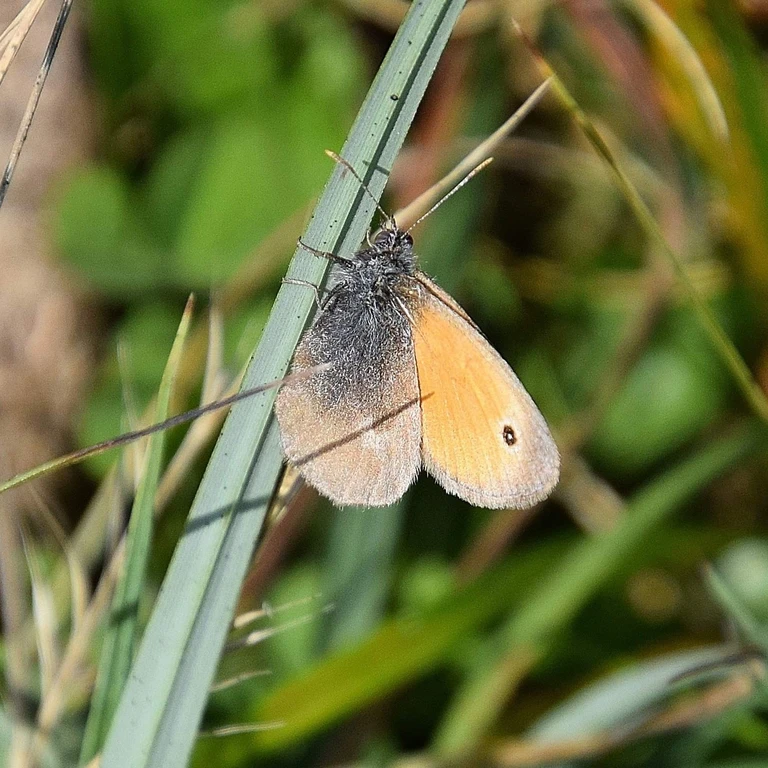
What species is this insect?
Coenonympha pamphilus
